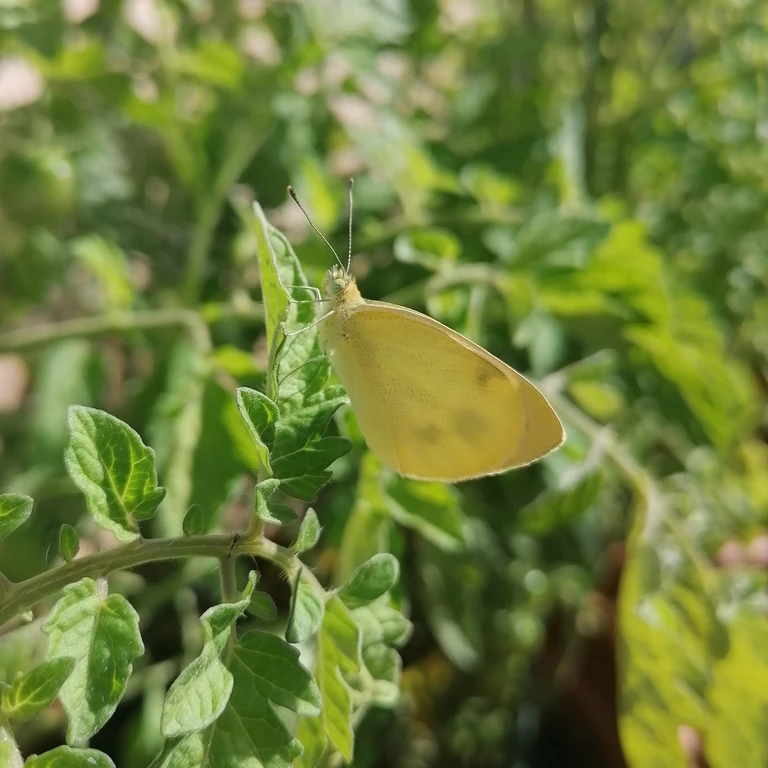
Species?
Pieris brassicae
